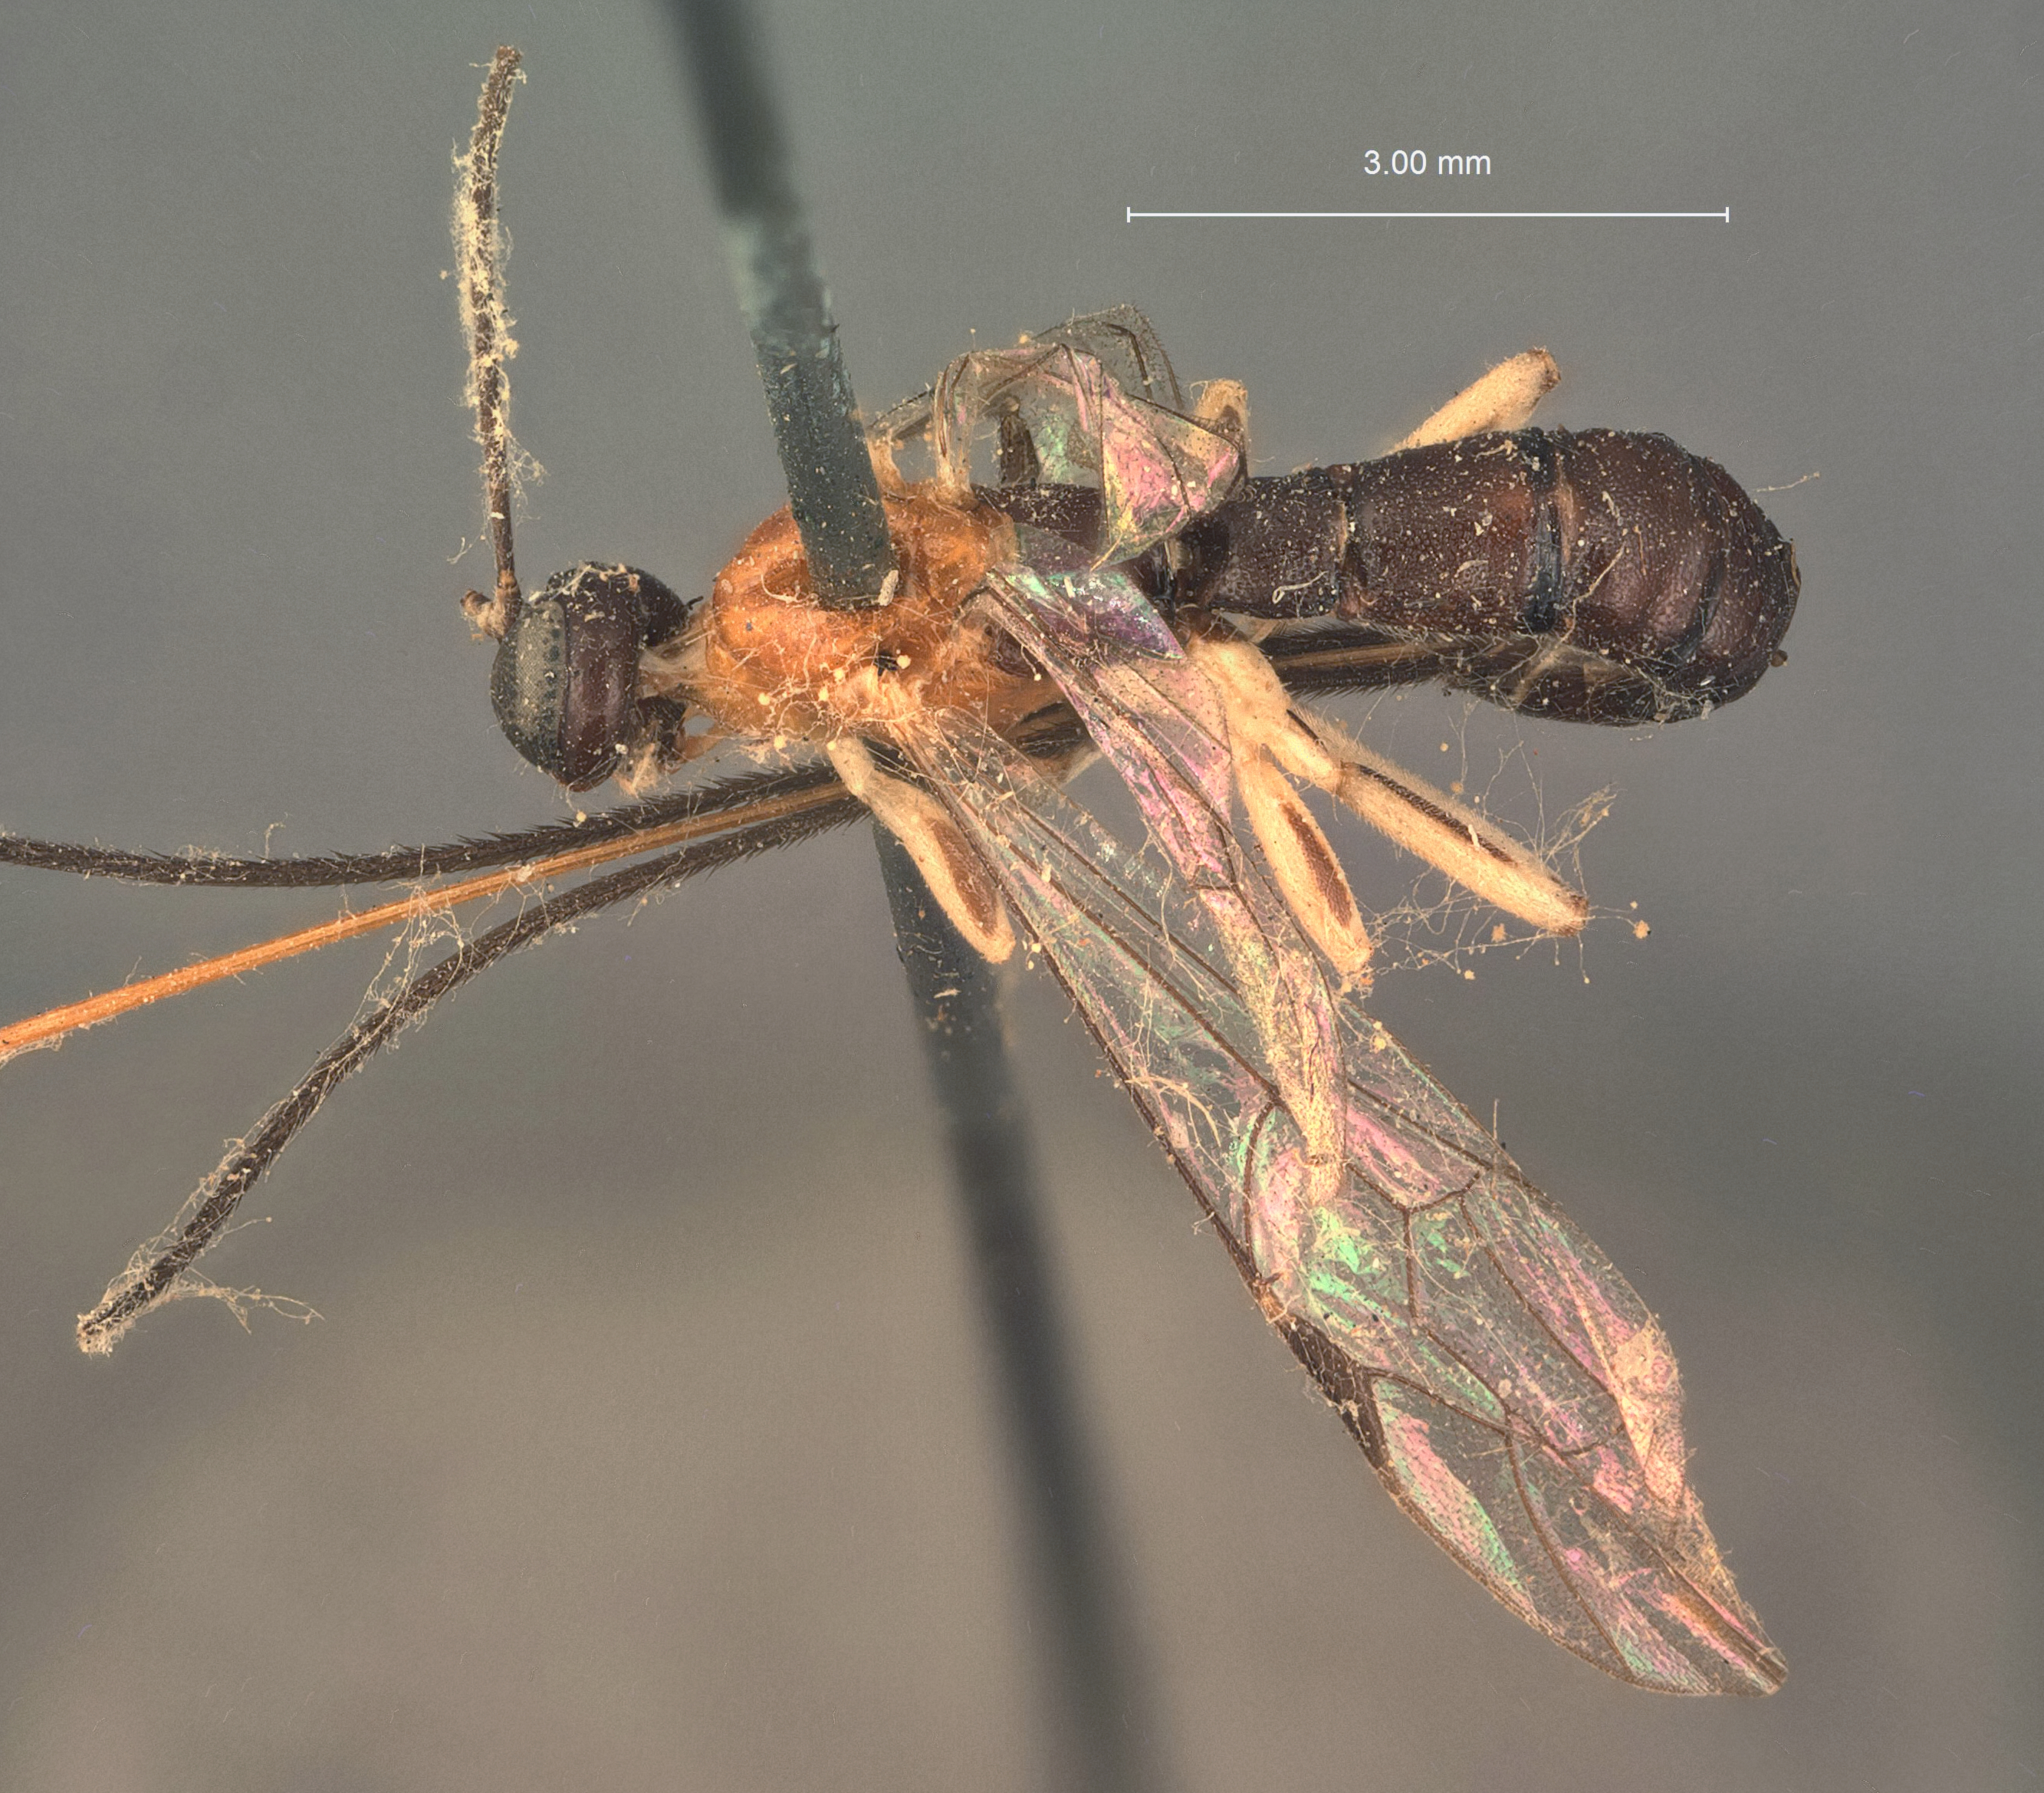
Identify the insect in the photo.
Pimpla xanthothorax
